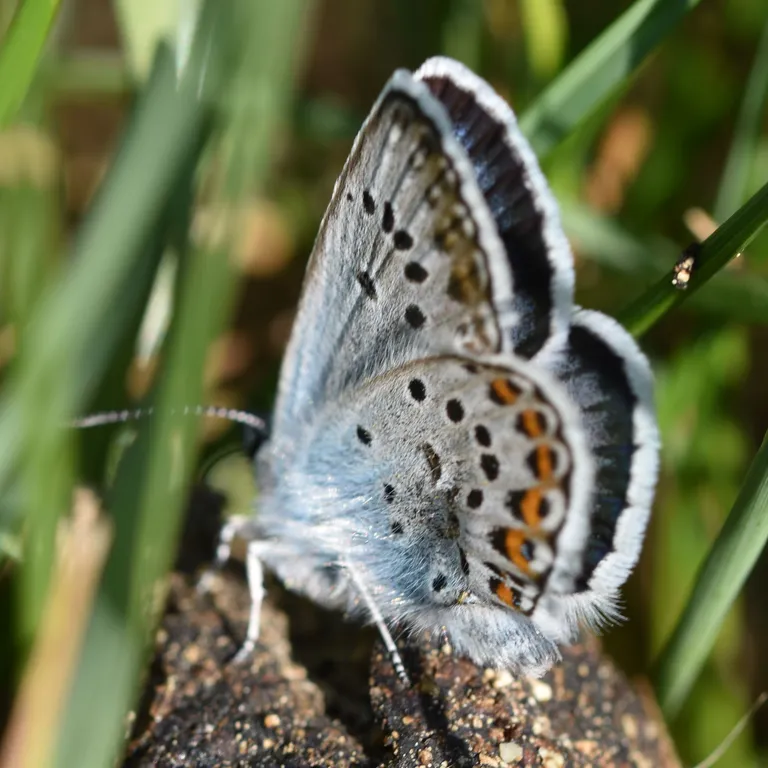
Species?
Plebejus argus
